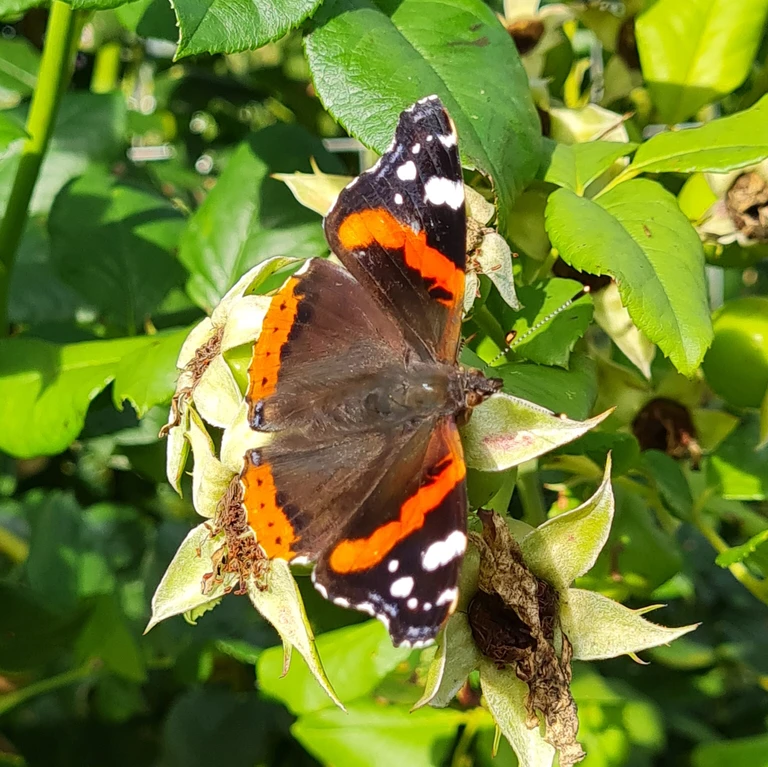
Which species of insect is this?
Vanessa atalanta
